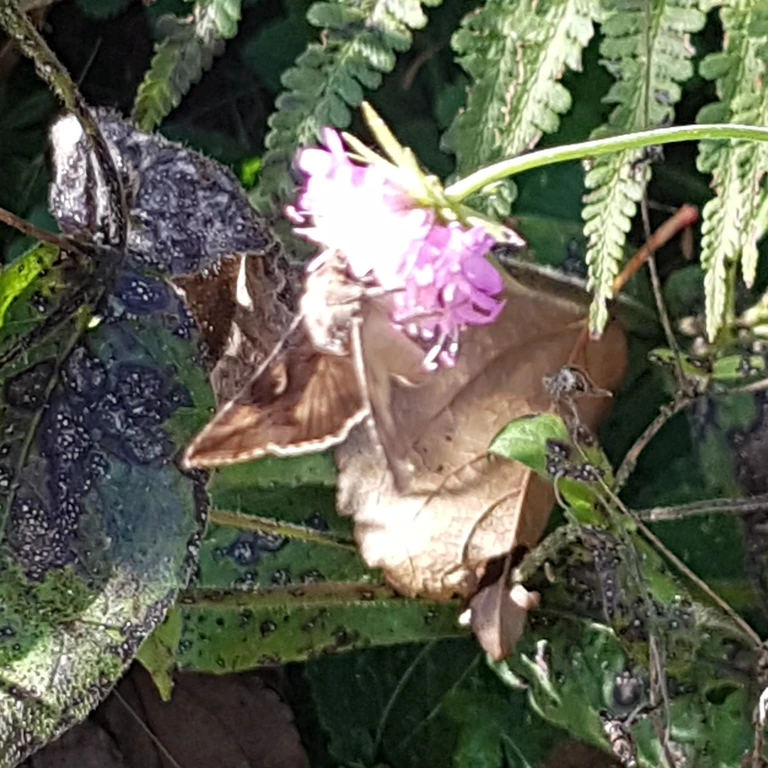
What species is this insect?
Autographa gamma
